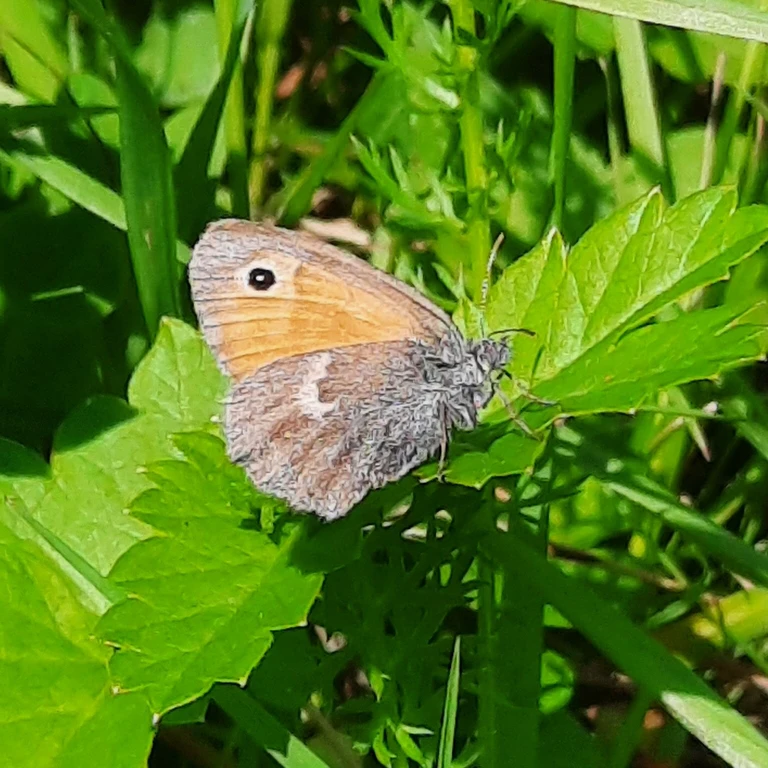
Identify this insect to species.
Coenonympha pamphilus
